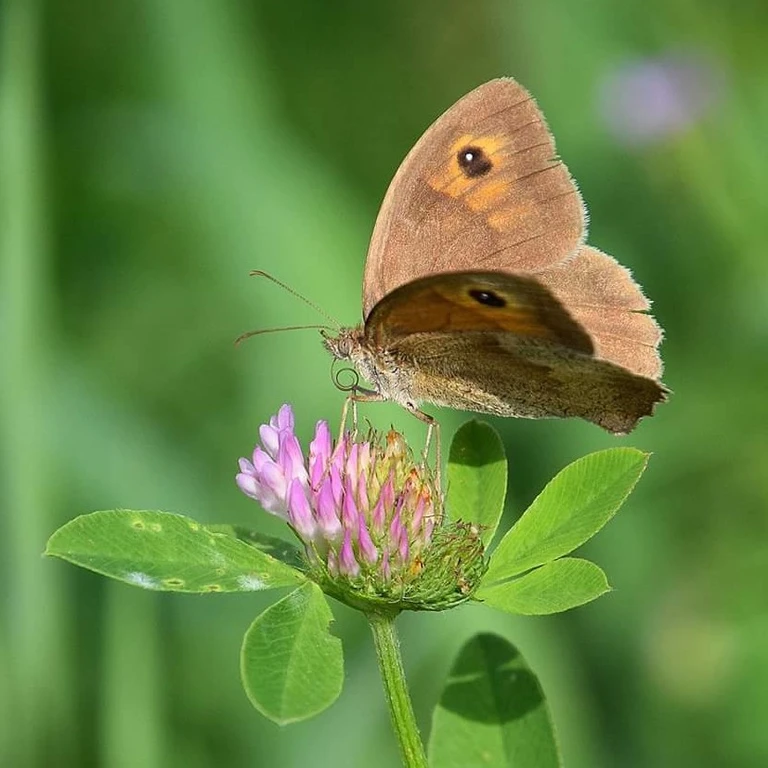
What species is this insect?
Maniola jurtina
